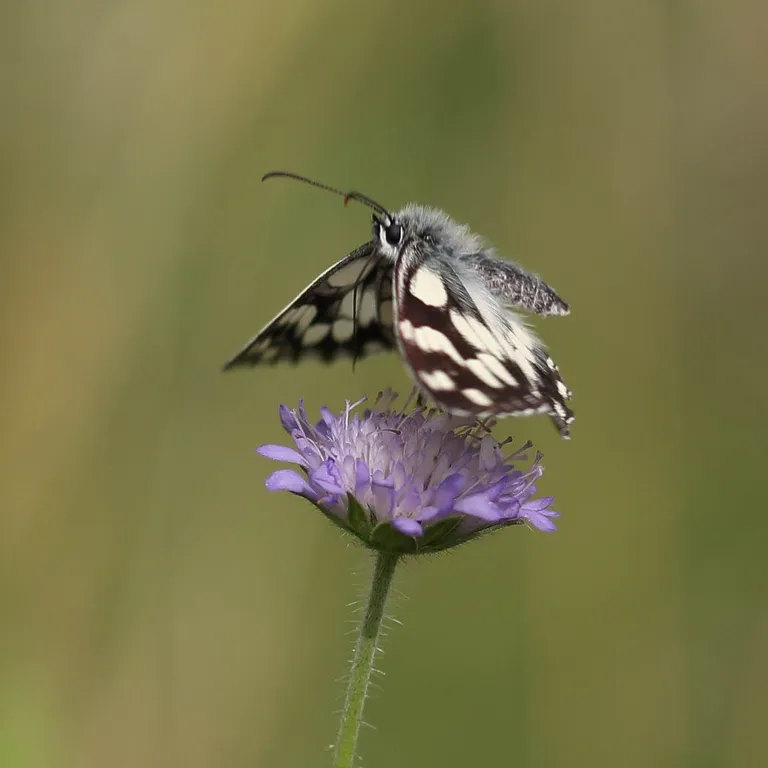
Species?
Melanargia galathea
